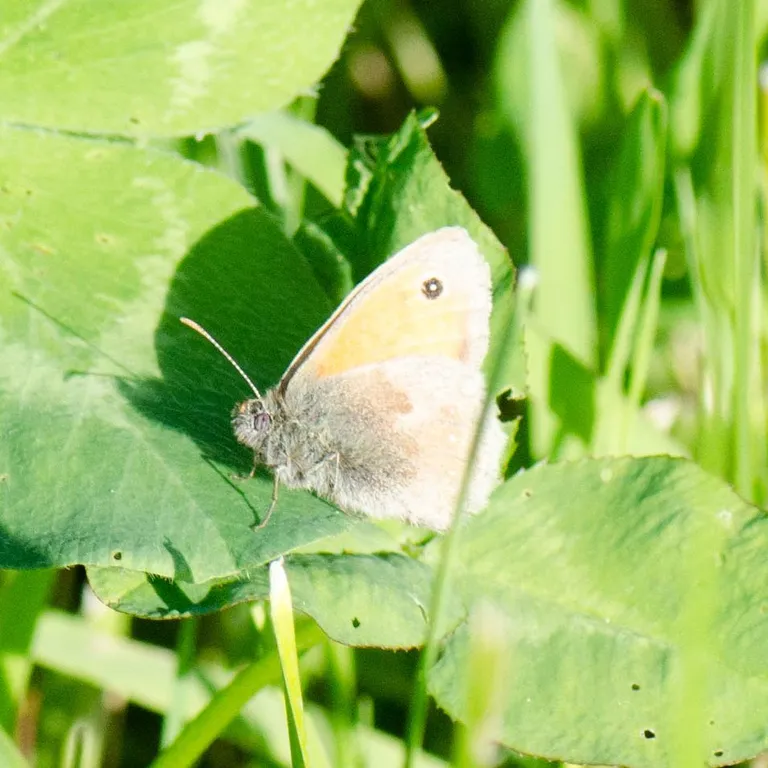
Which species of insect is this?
Coenonympha pamphilus
